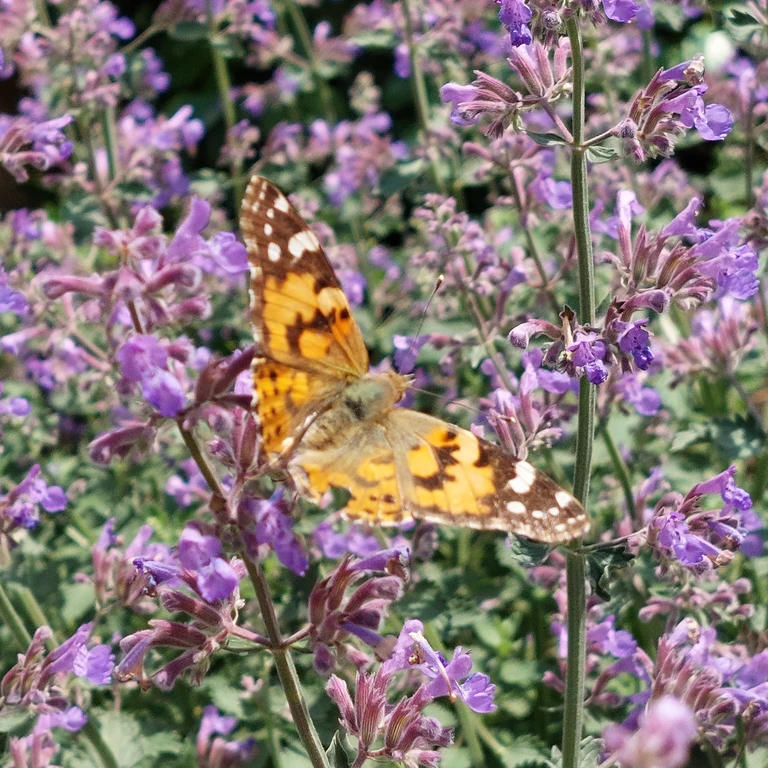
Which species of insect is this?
Vanessa cardui
